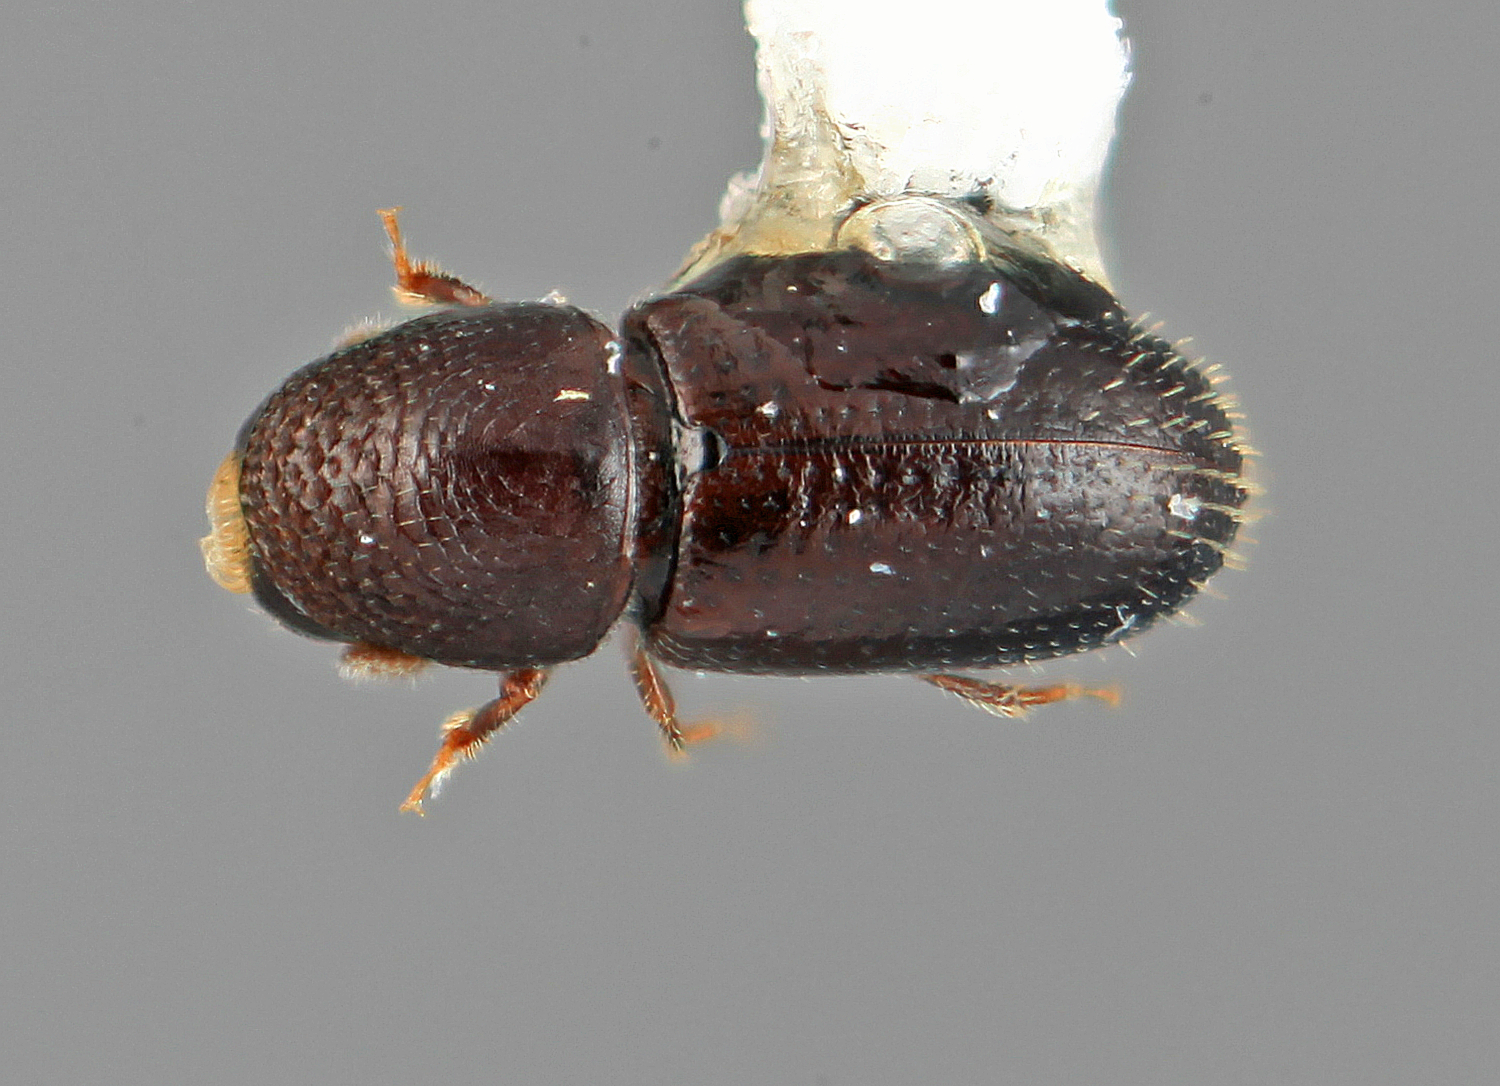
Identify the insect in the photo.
Araptus parvolus
